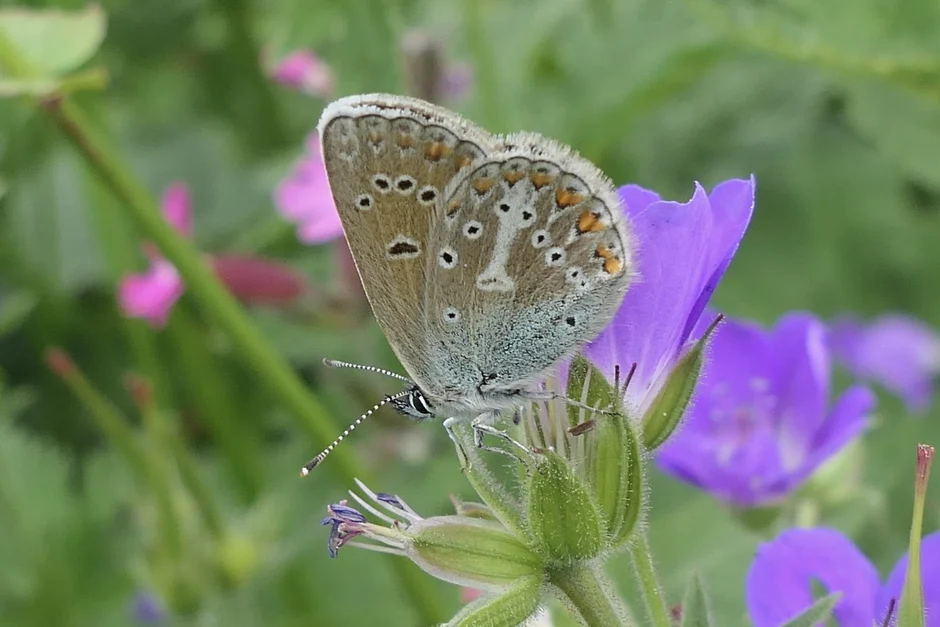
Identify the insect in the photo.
Eumedonia eumedon
